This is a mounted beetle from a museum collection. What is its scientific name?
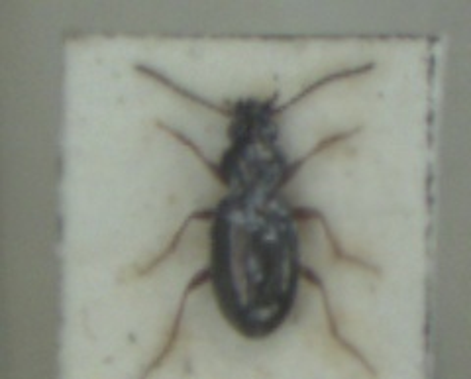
Bembidion lampros
